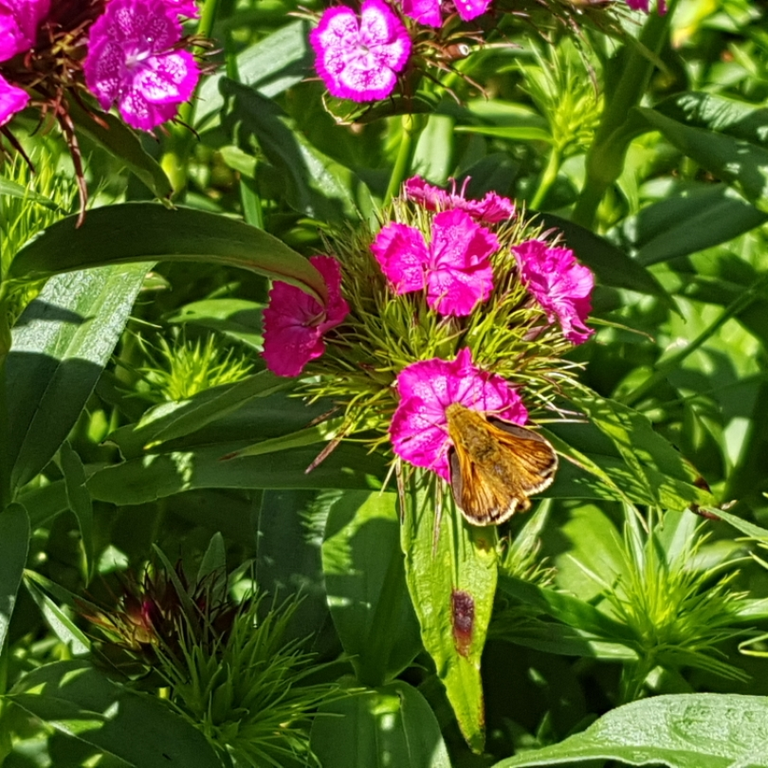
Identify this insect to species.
Ochlodes sylvanus (also Ochlodes venata)
